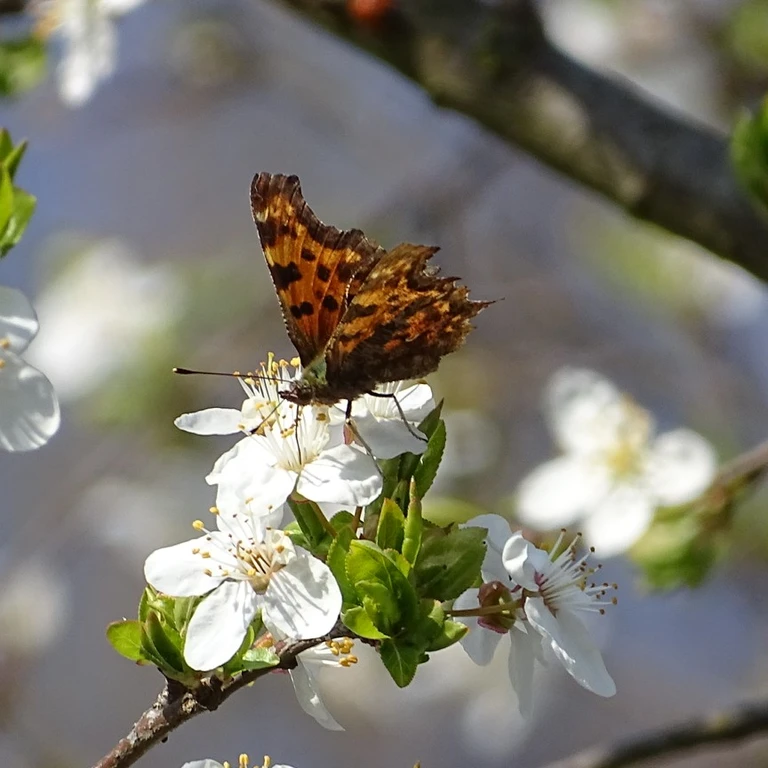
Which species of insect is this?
Polygonia c-album
